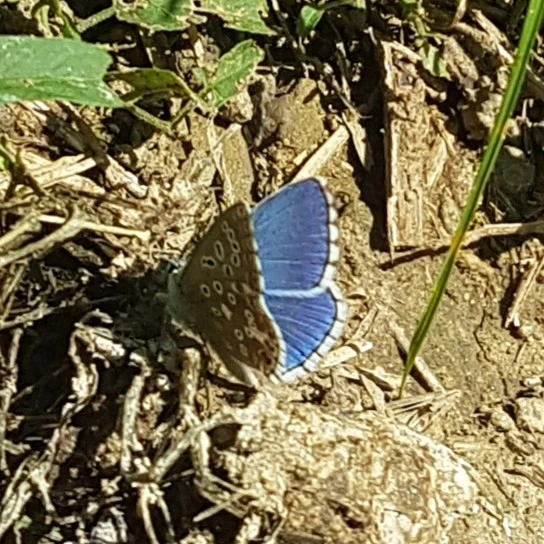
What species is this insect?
Lysandra bellargus
